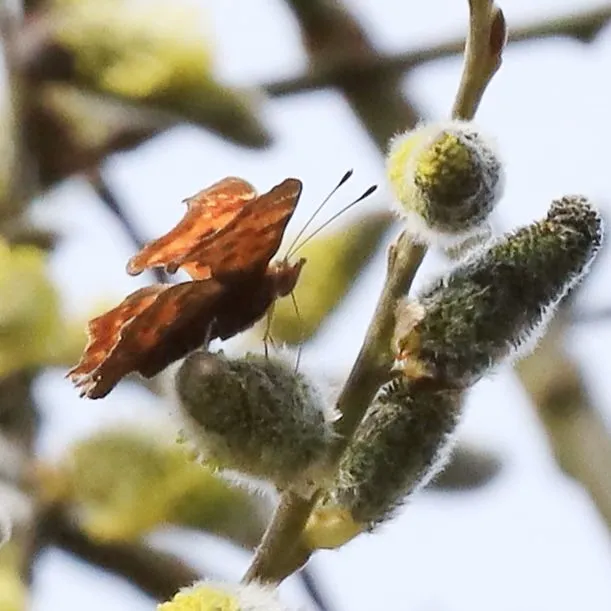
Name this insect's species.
Polygonia c-album
